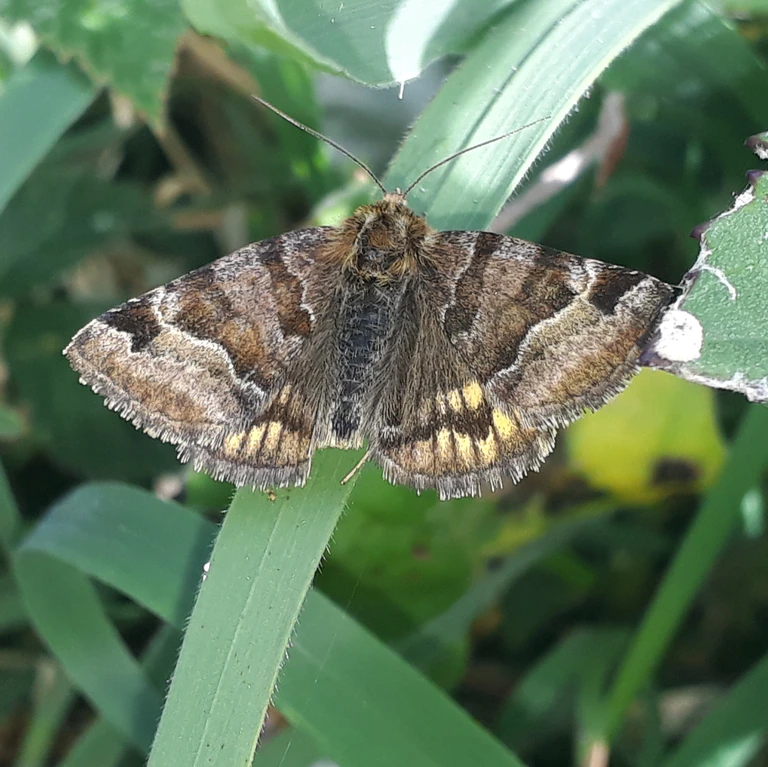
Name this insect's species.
Euclidia glyphica
